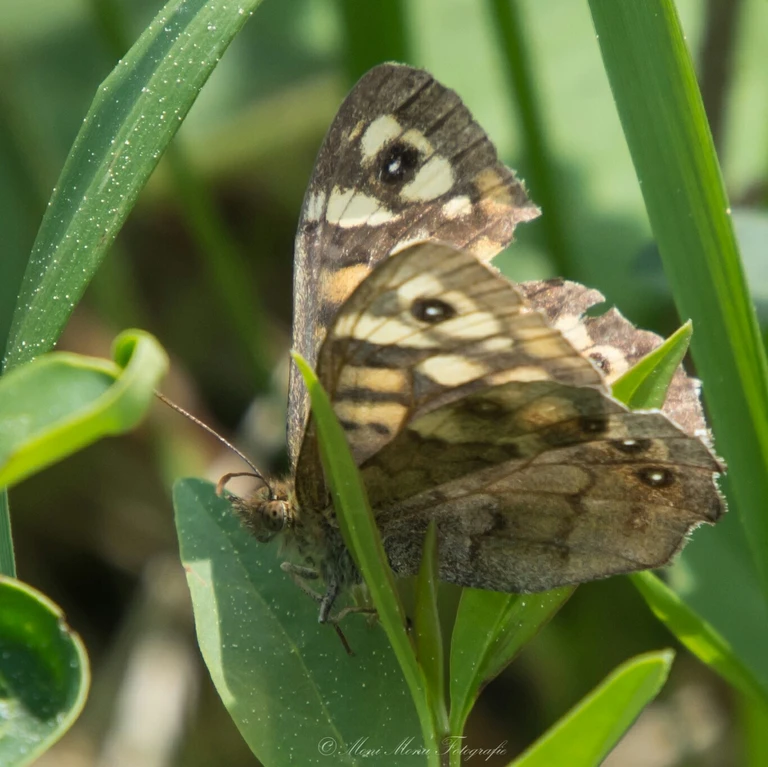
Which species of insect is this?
Pararge aegeria
